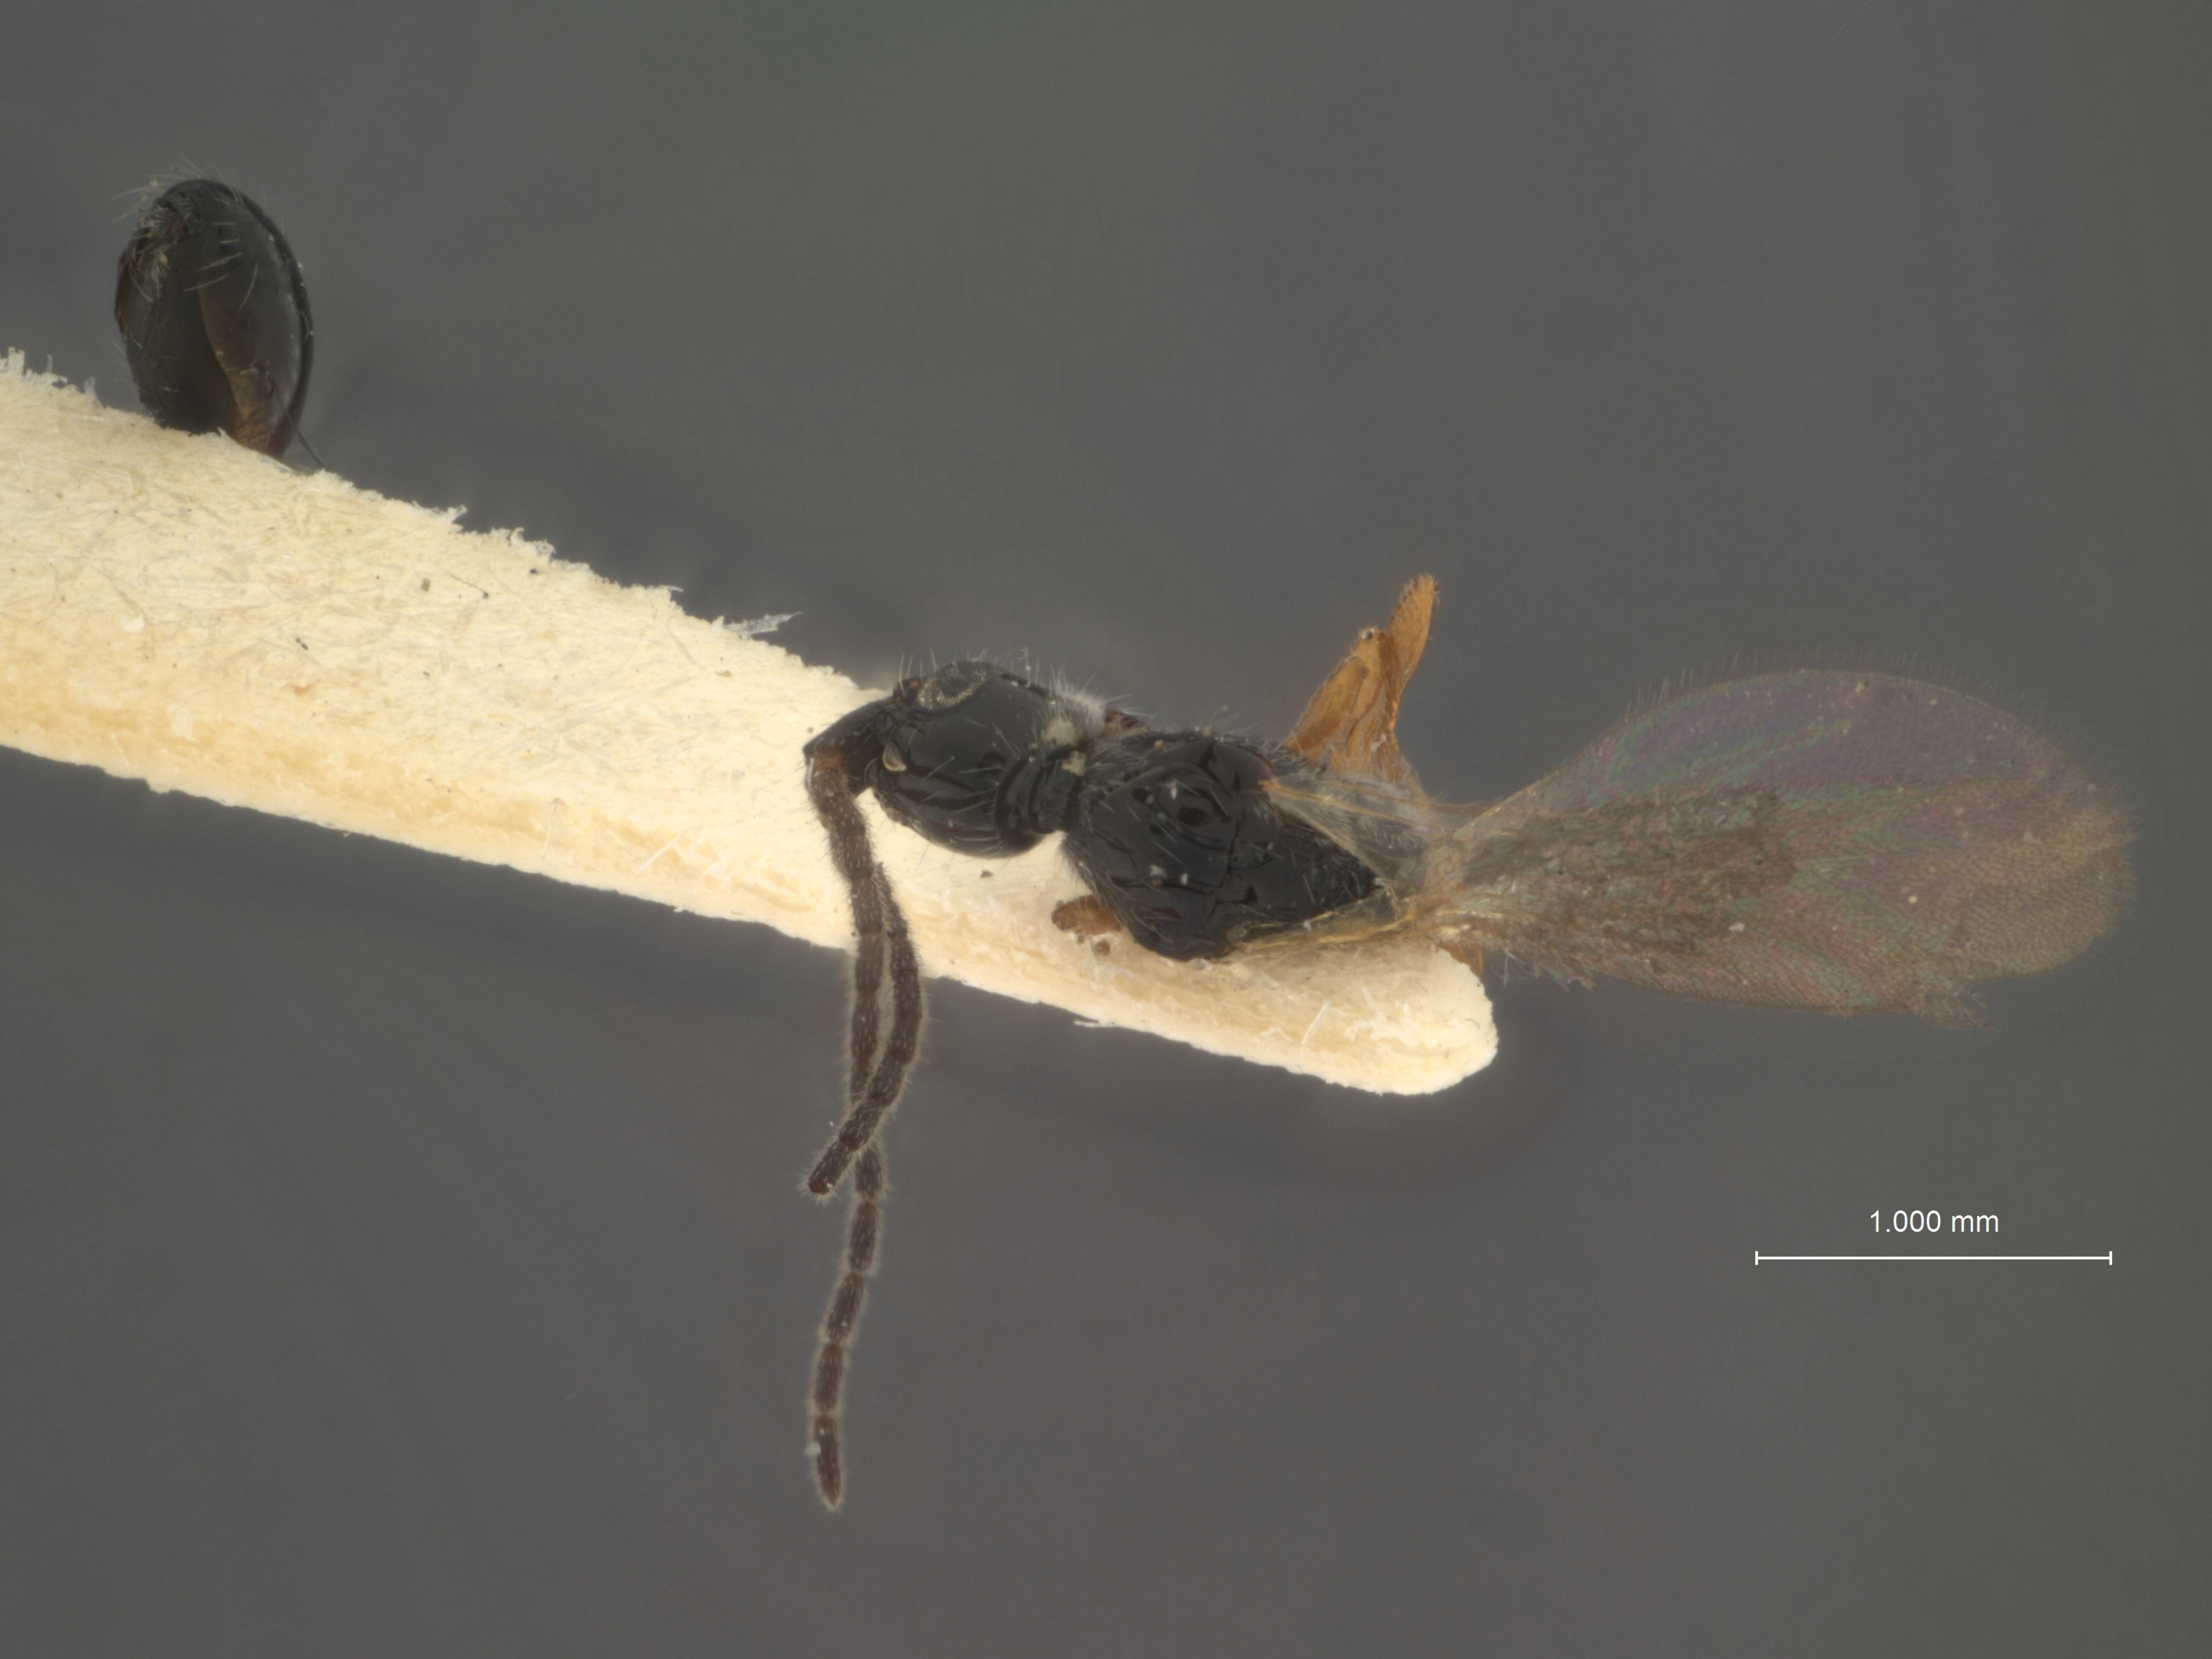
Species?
Coptera angulata
